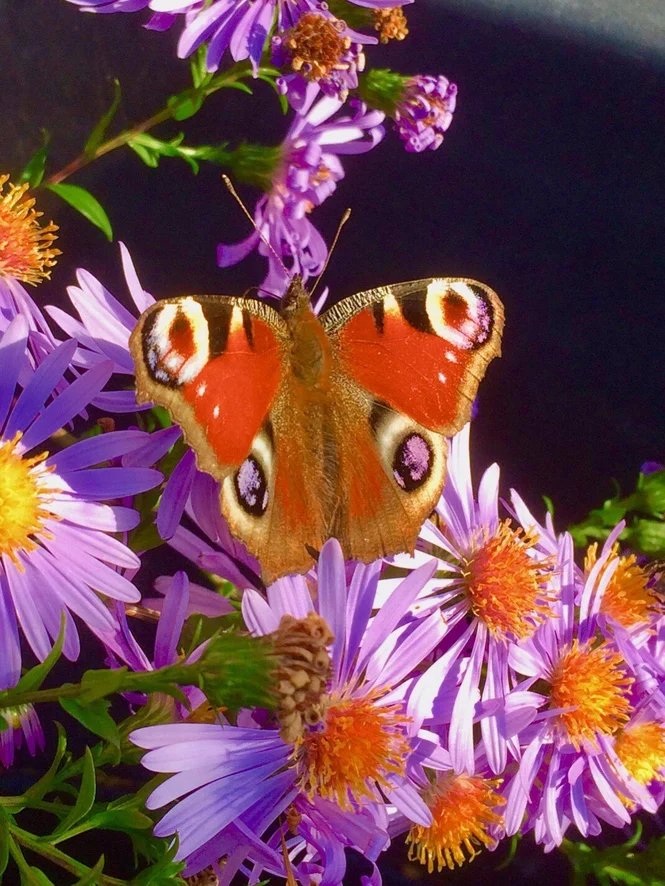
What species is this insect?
Aglais io
